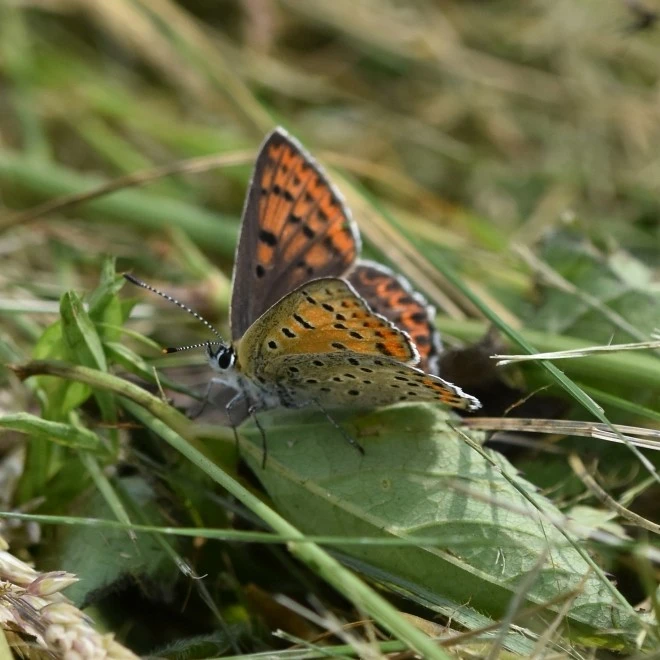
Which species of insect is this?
Lycaena tityrus (also Loweia tityrus)
